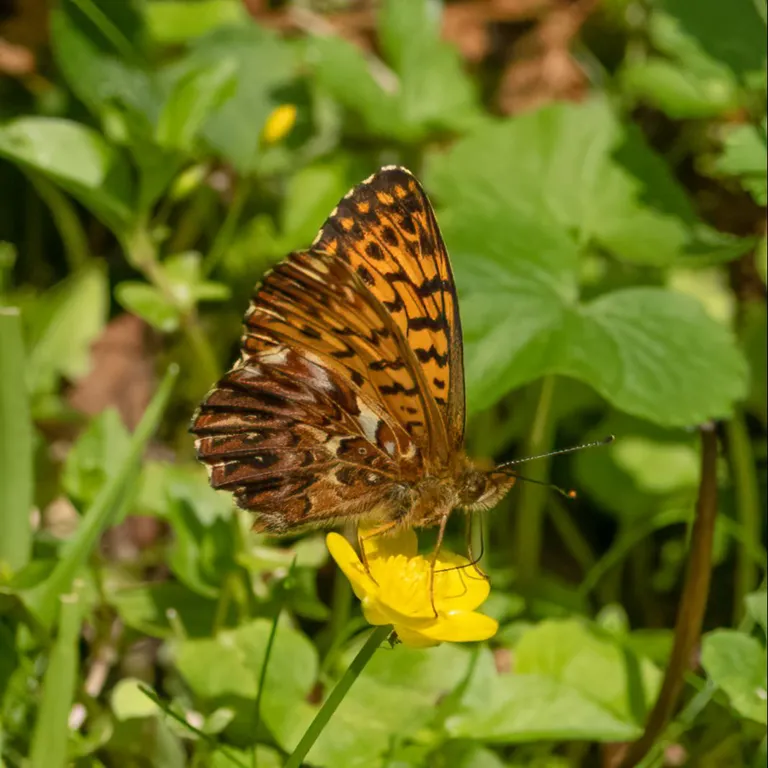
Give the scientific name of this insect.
Boloria titania
